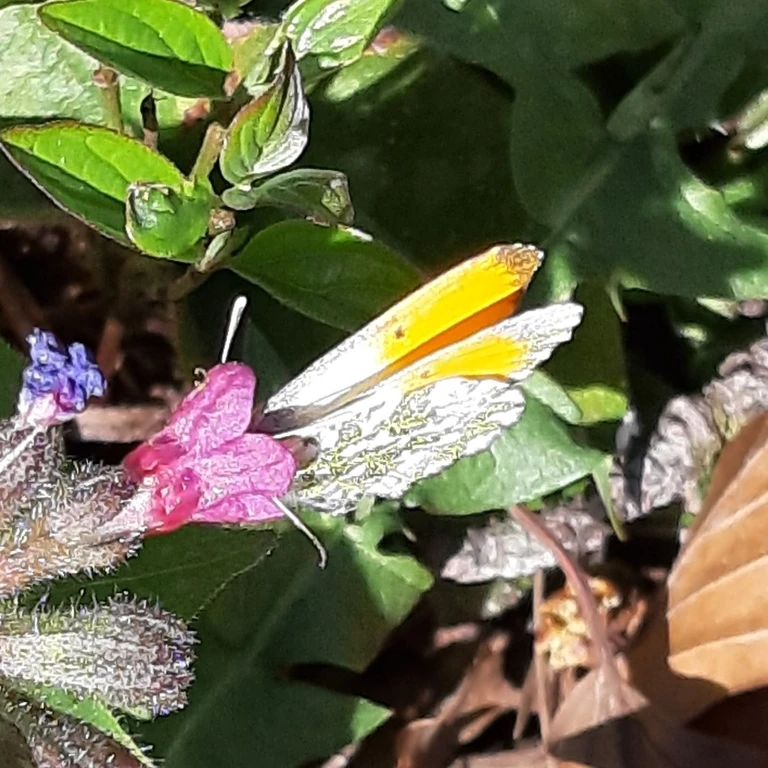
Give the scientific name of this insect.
Anthocharis cardamines
